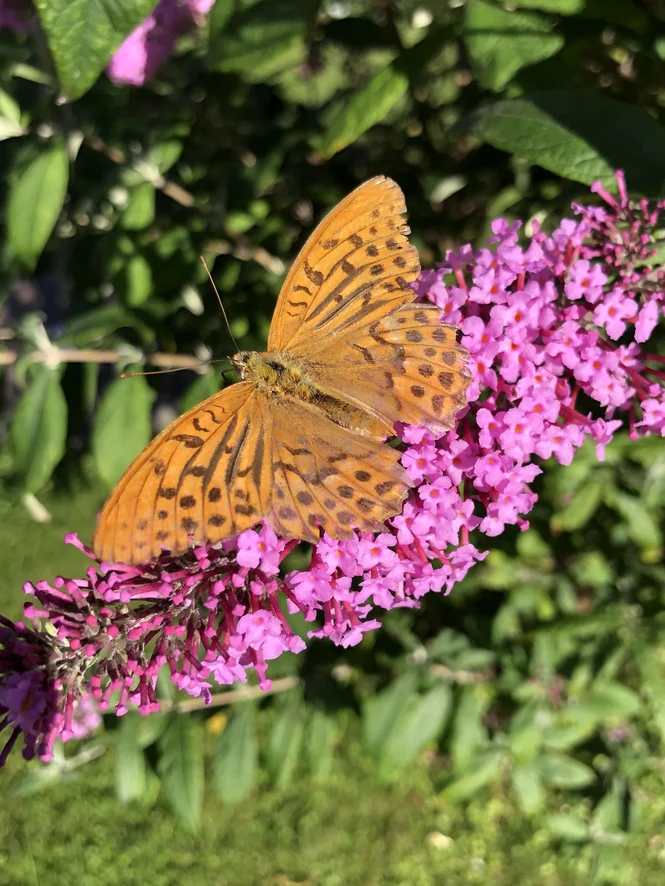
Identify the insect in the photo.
Argynnis paphia
